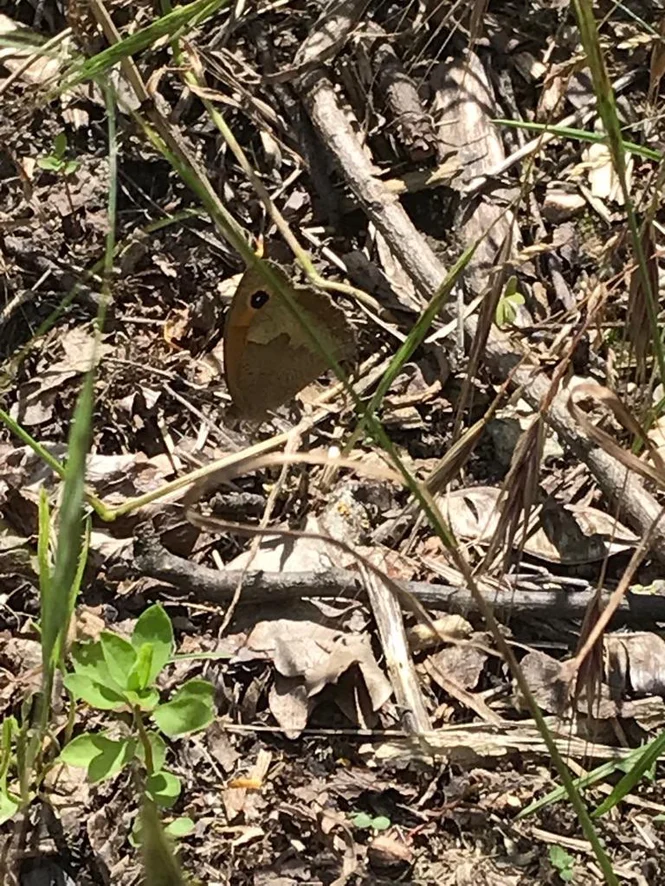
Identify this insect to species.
Maniola jurtina
